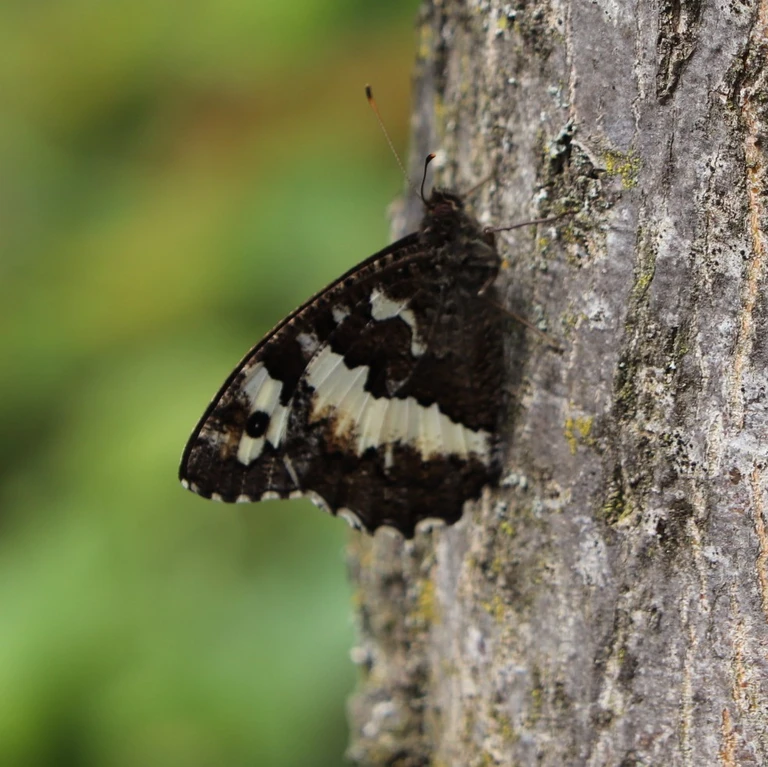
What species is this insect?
Brintesia circe
